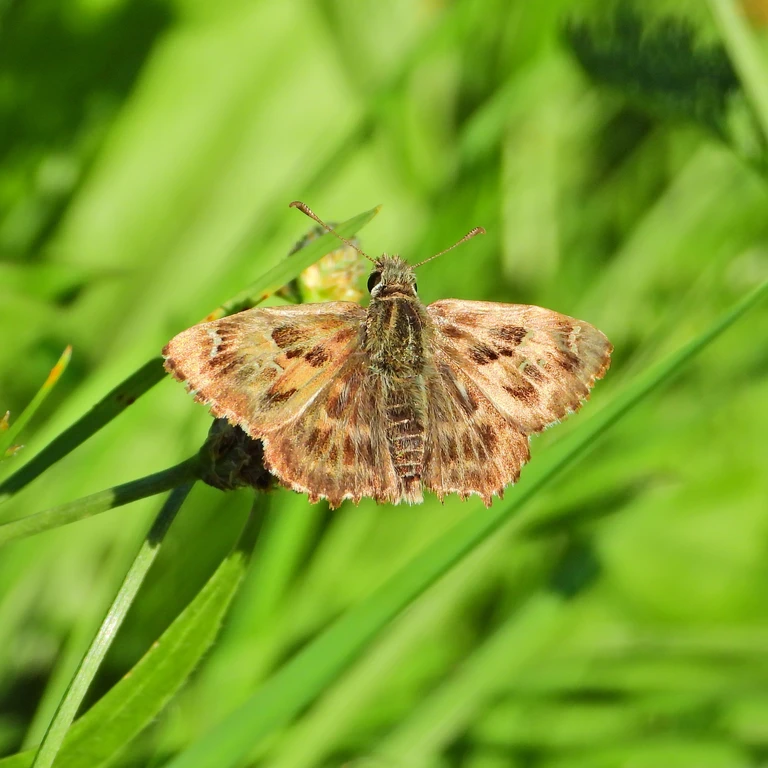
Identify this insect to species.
Carcharodus alceae
